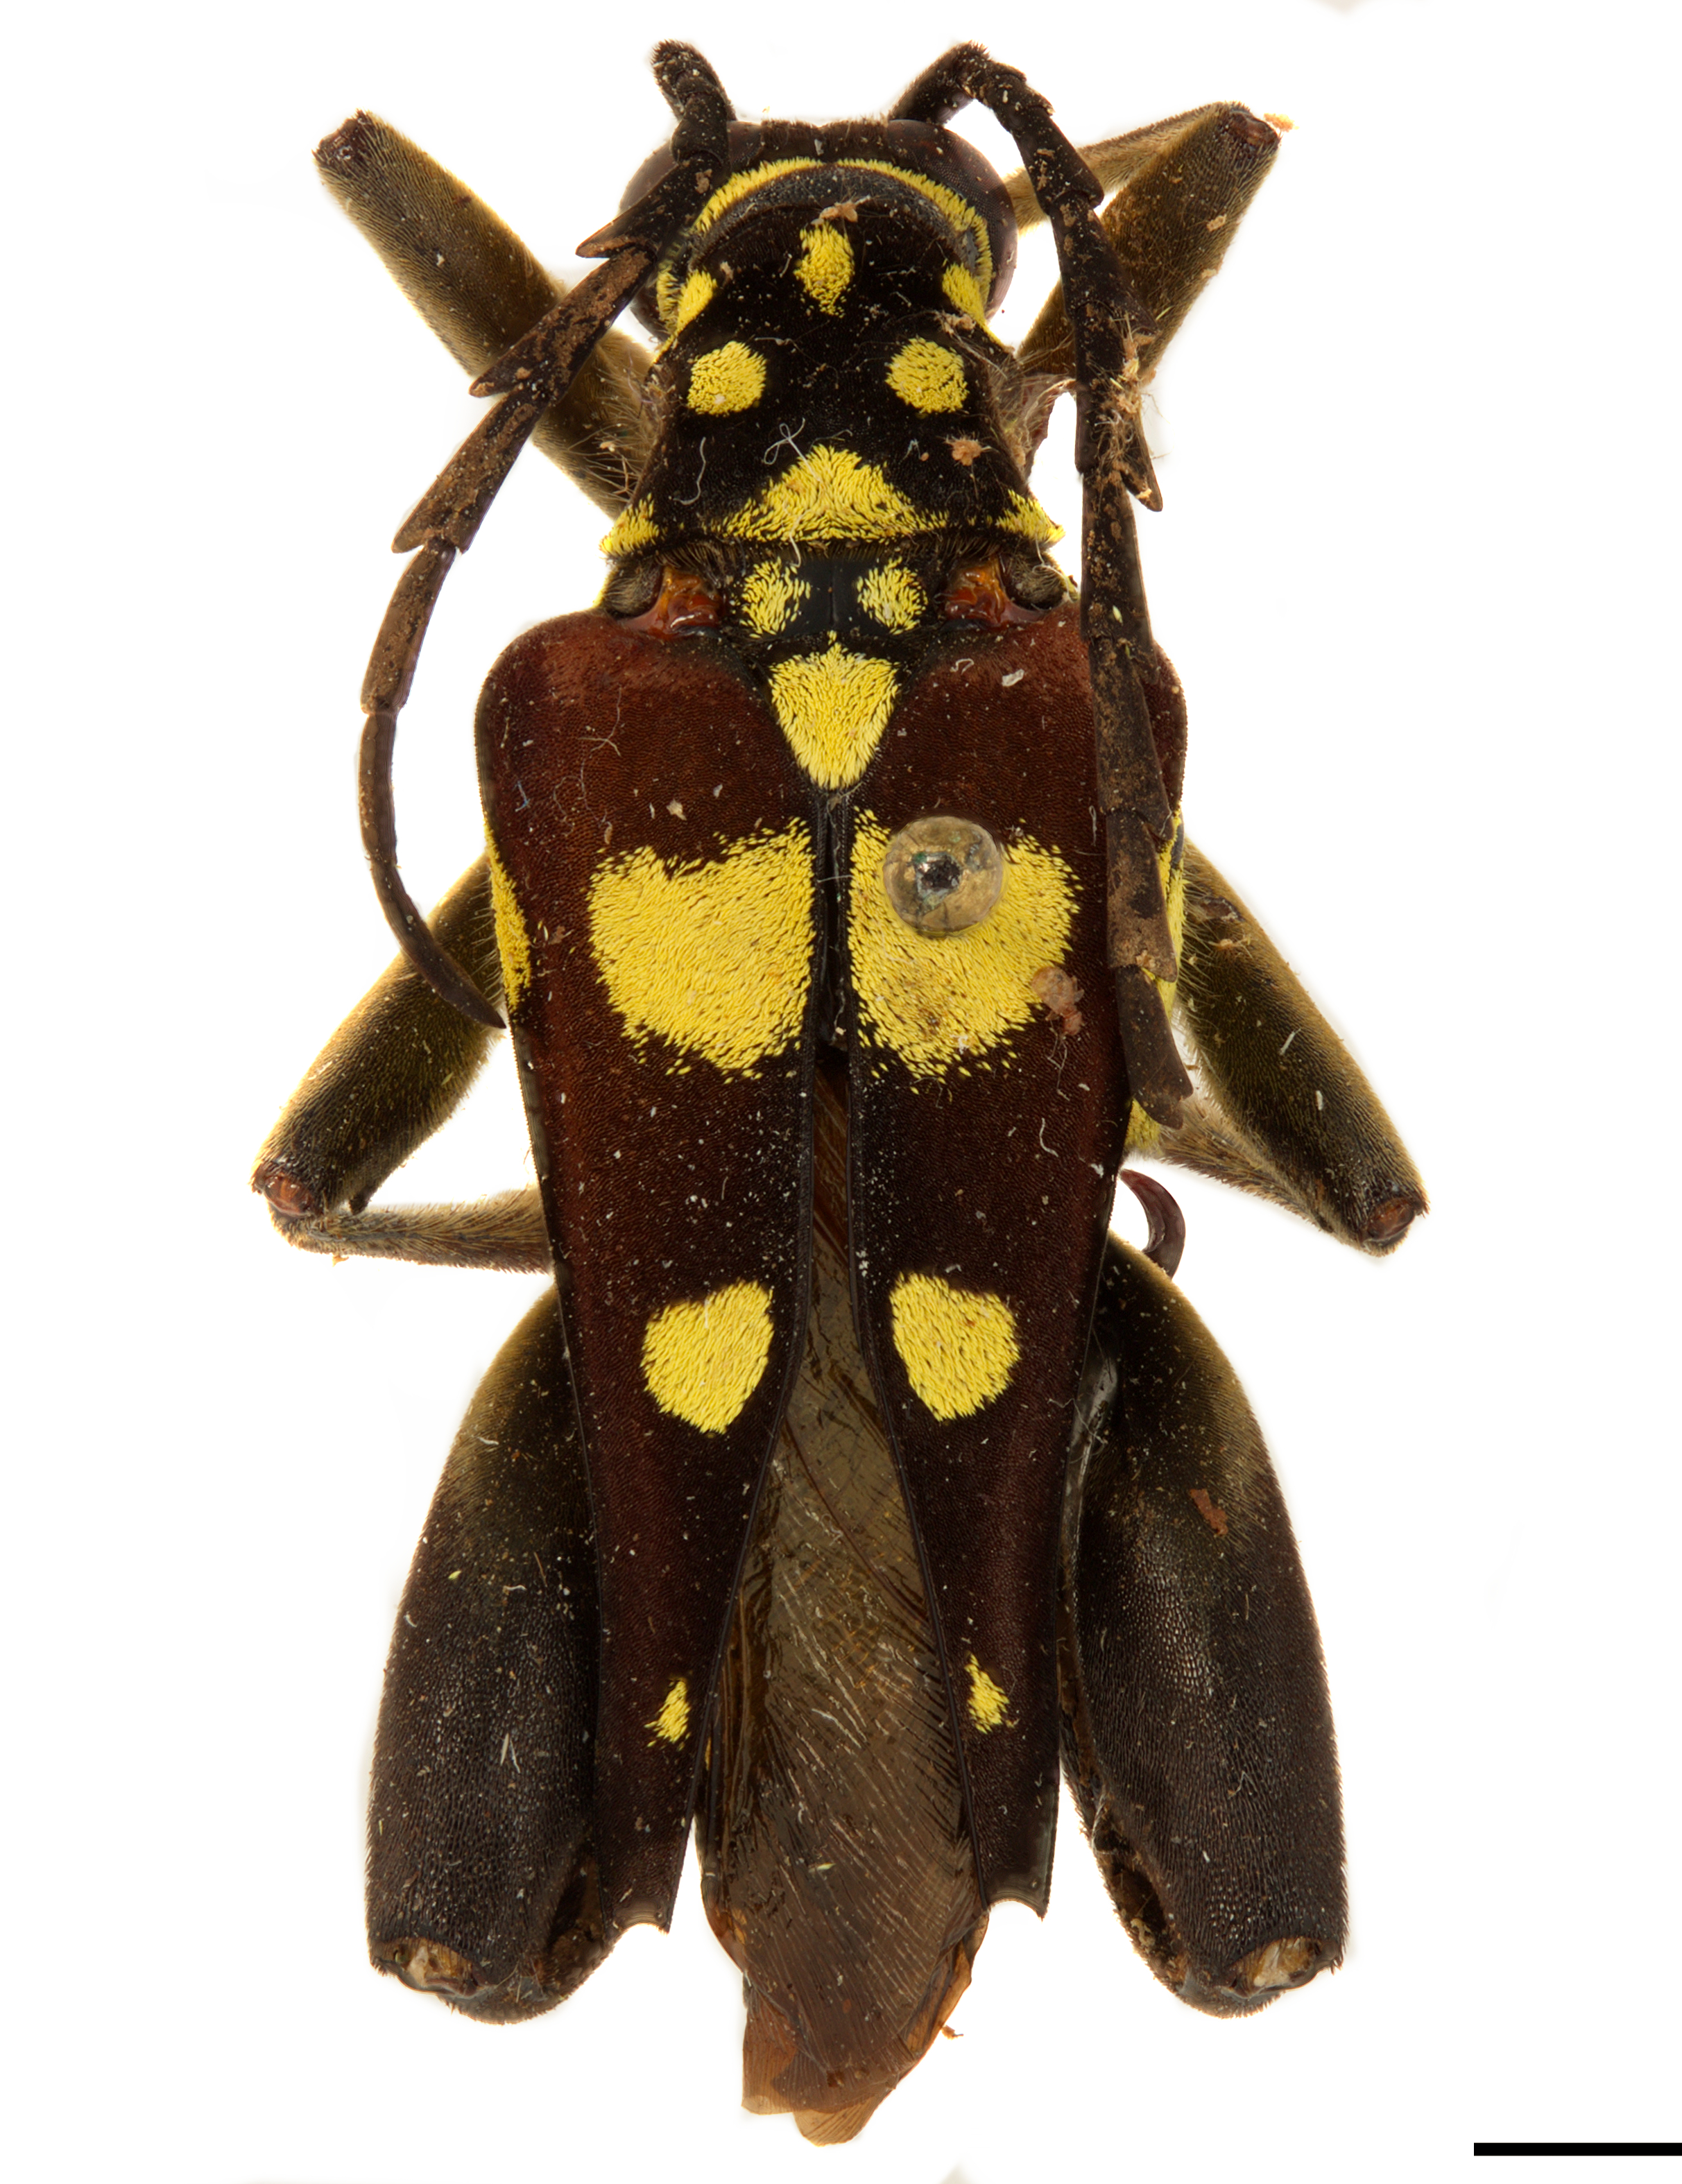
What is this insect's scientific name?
Sagridola maculosa
